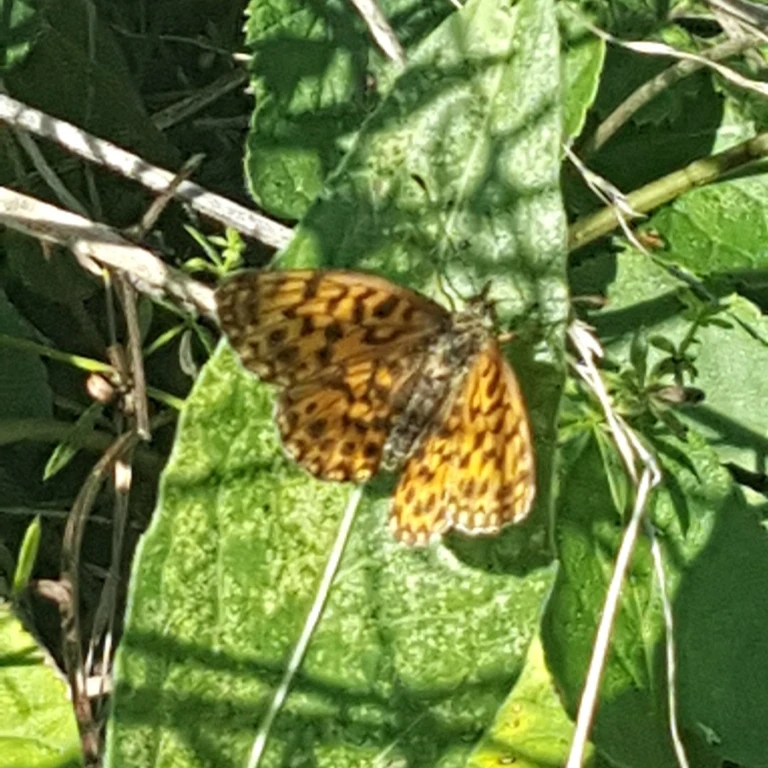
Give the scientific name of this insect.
Boloria dia
